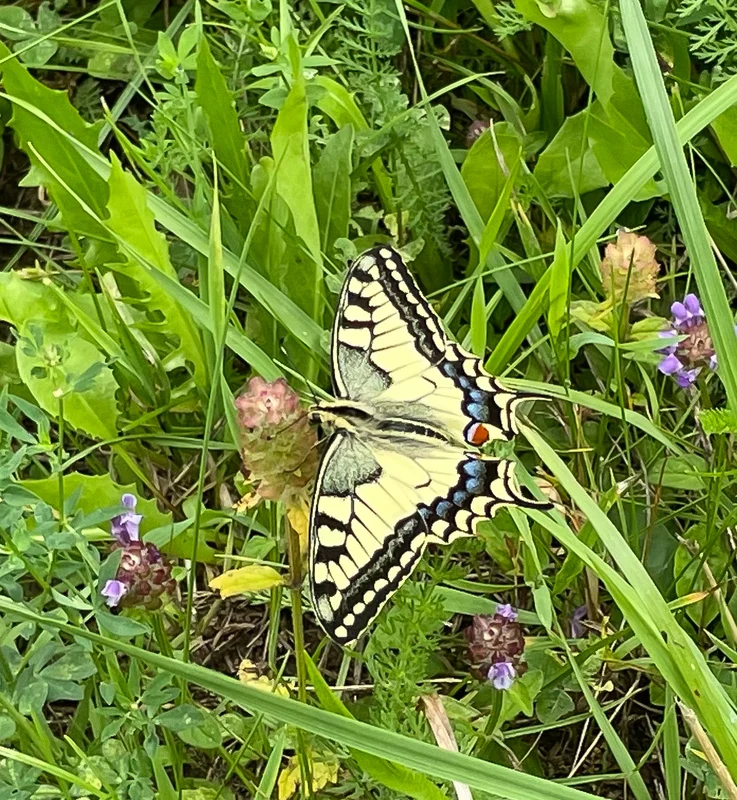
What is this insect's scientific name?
Papilio machaon
